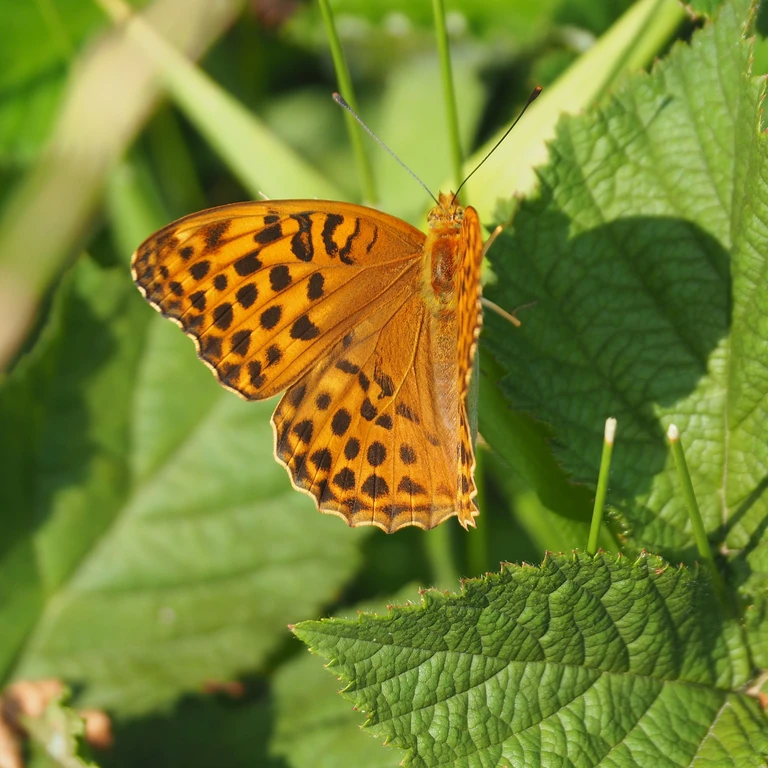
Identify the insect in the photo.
Argynnis paphia
